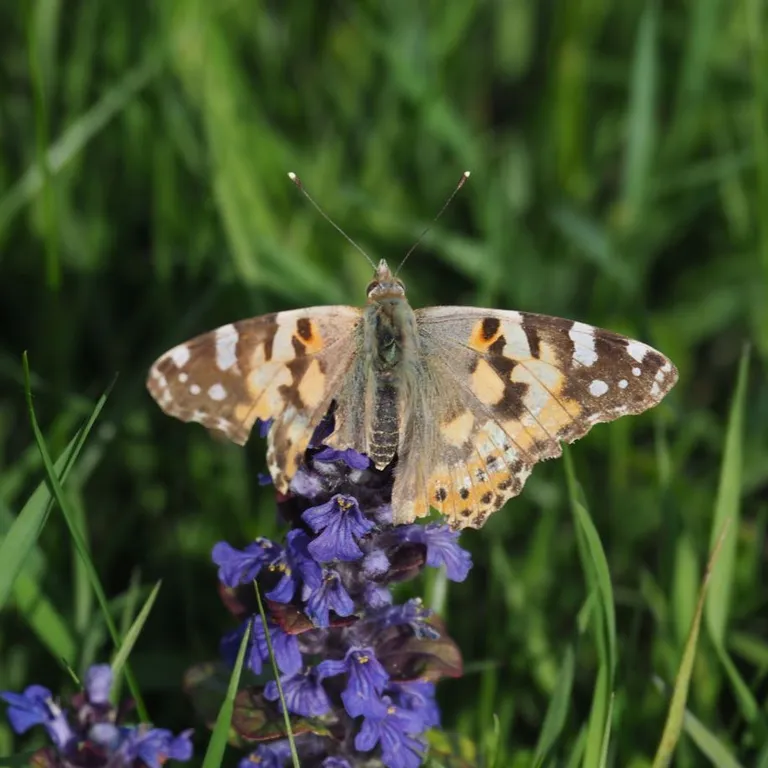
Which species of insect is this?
Vanessa cardui
